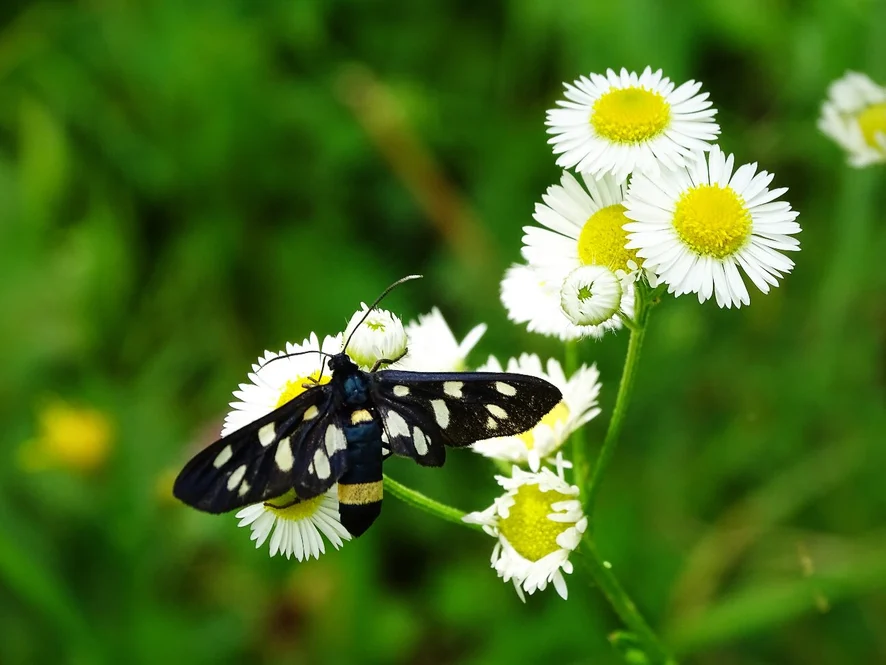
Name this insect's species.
Amata phegea
